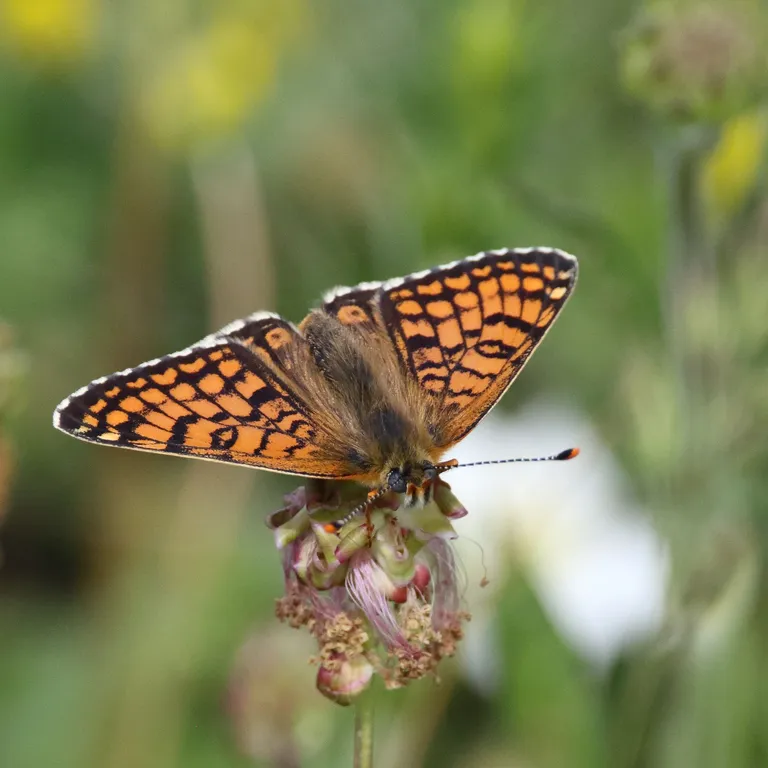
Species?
Melitaea cinxia
